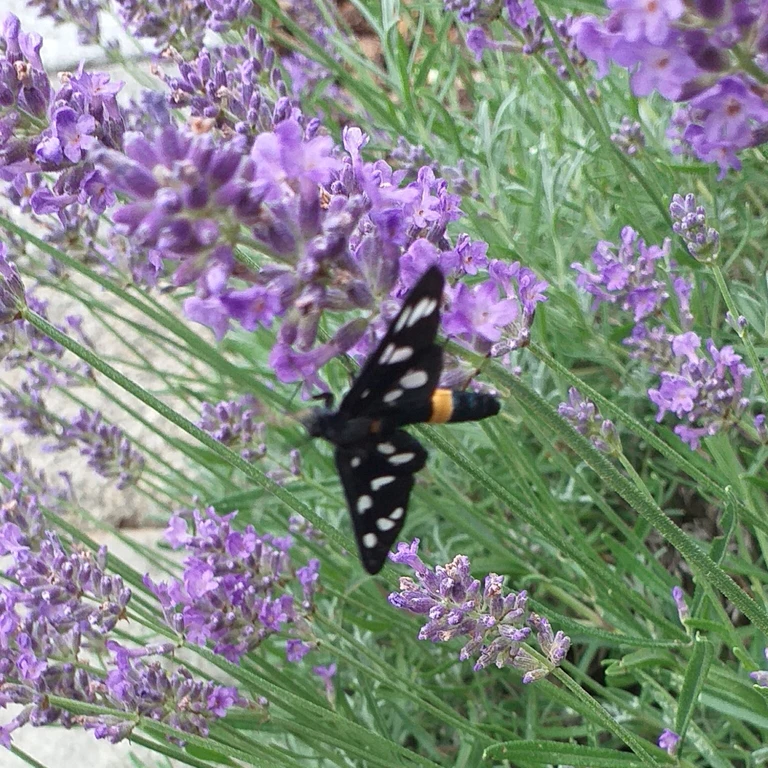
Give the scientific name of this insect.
Amata phegea
